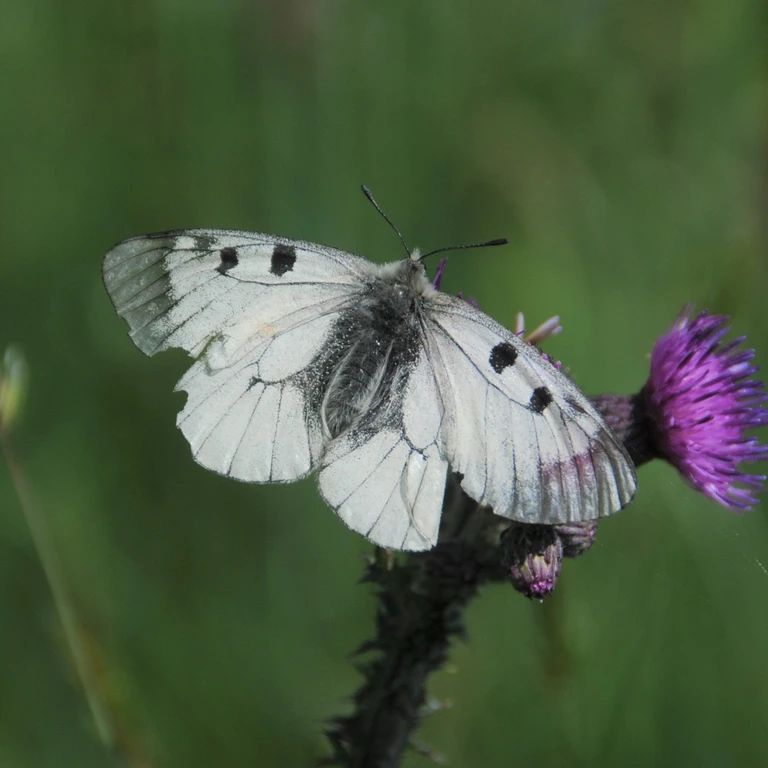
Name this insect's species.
Parnassius mnemosyne
